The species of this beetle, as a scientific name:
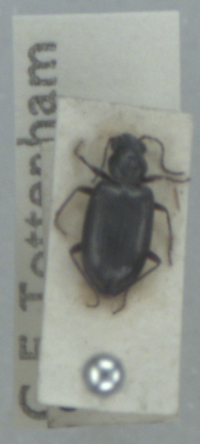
Bembidion punctulatum
